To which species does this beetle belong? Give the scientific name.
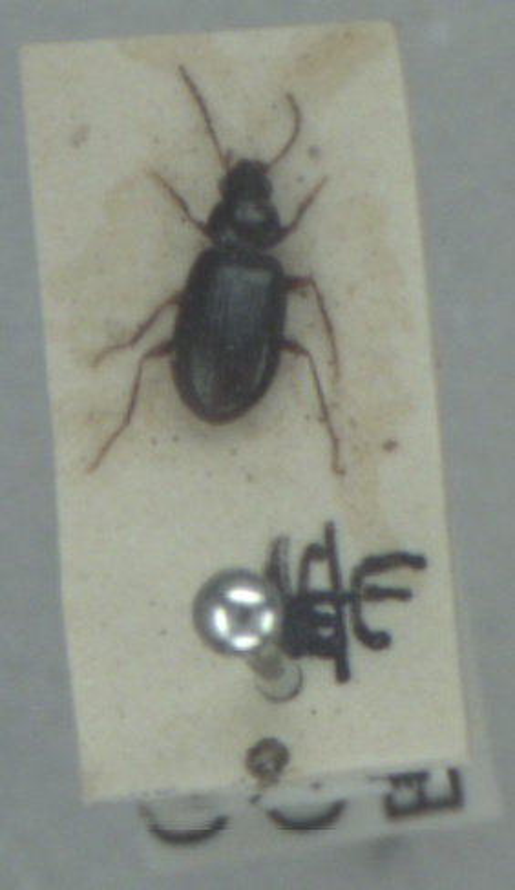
Ocys quinquestriatus
